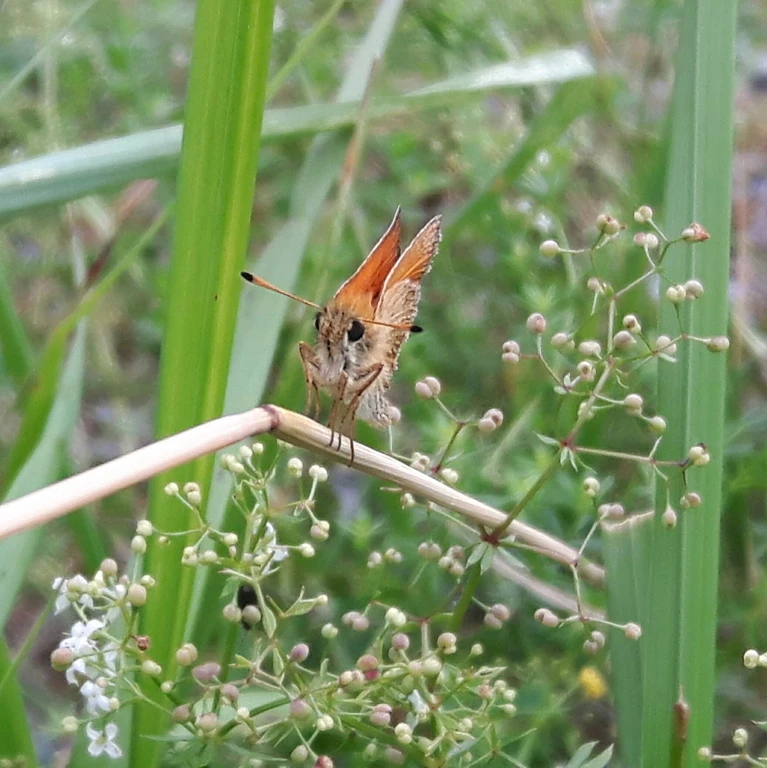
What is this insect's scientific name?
Thymelicus lineola
